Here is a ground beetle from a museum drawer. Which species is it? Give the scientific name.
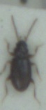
Tachys bistriatus
